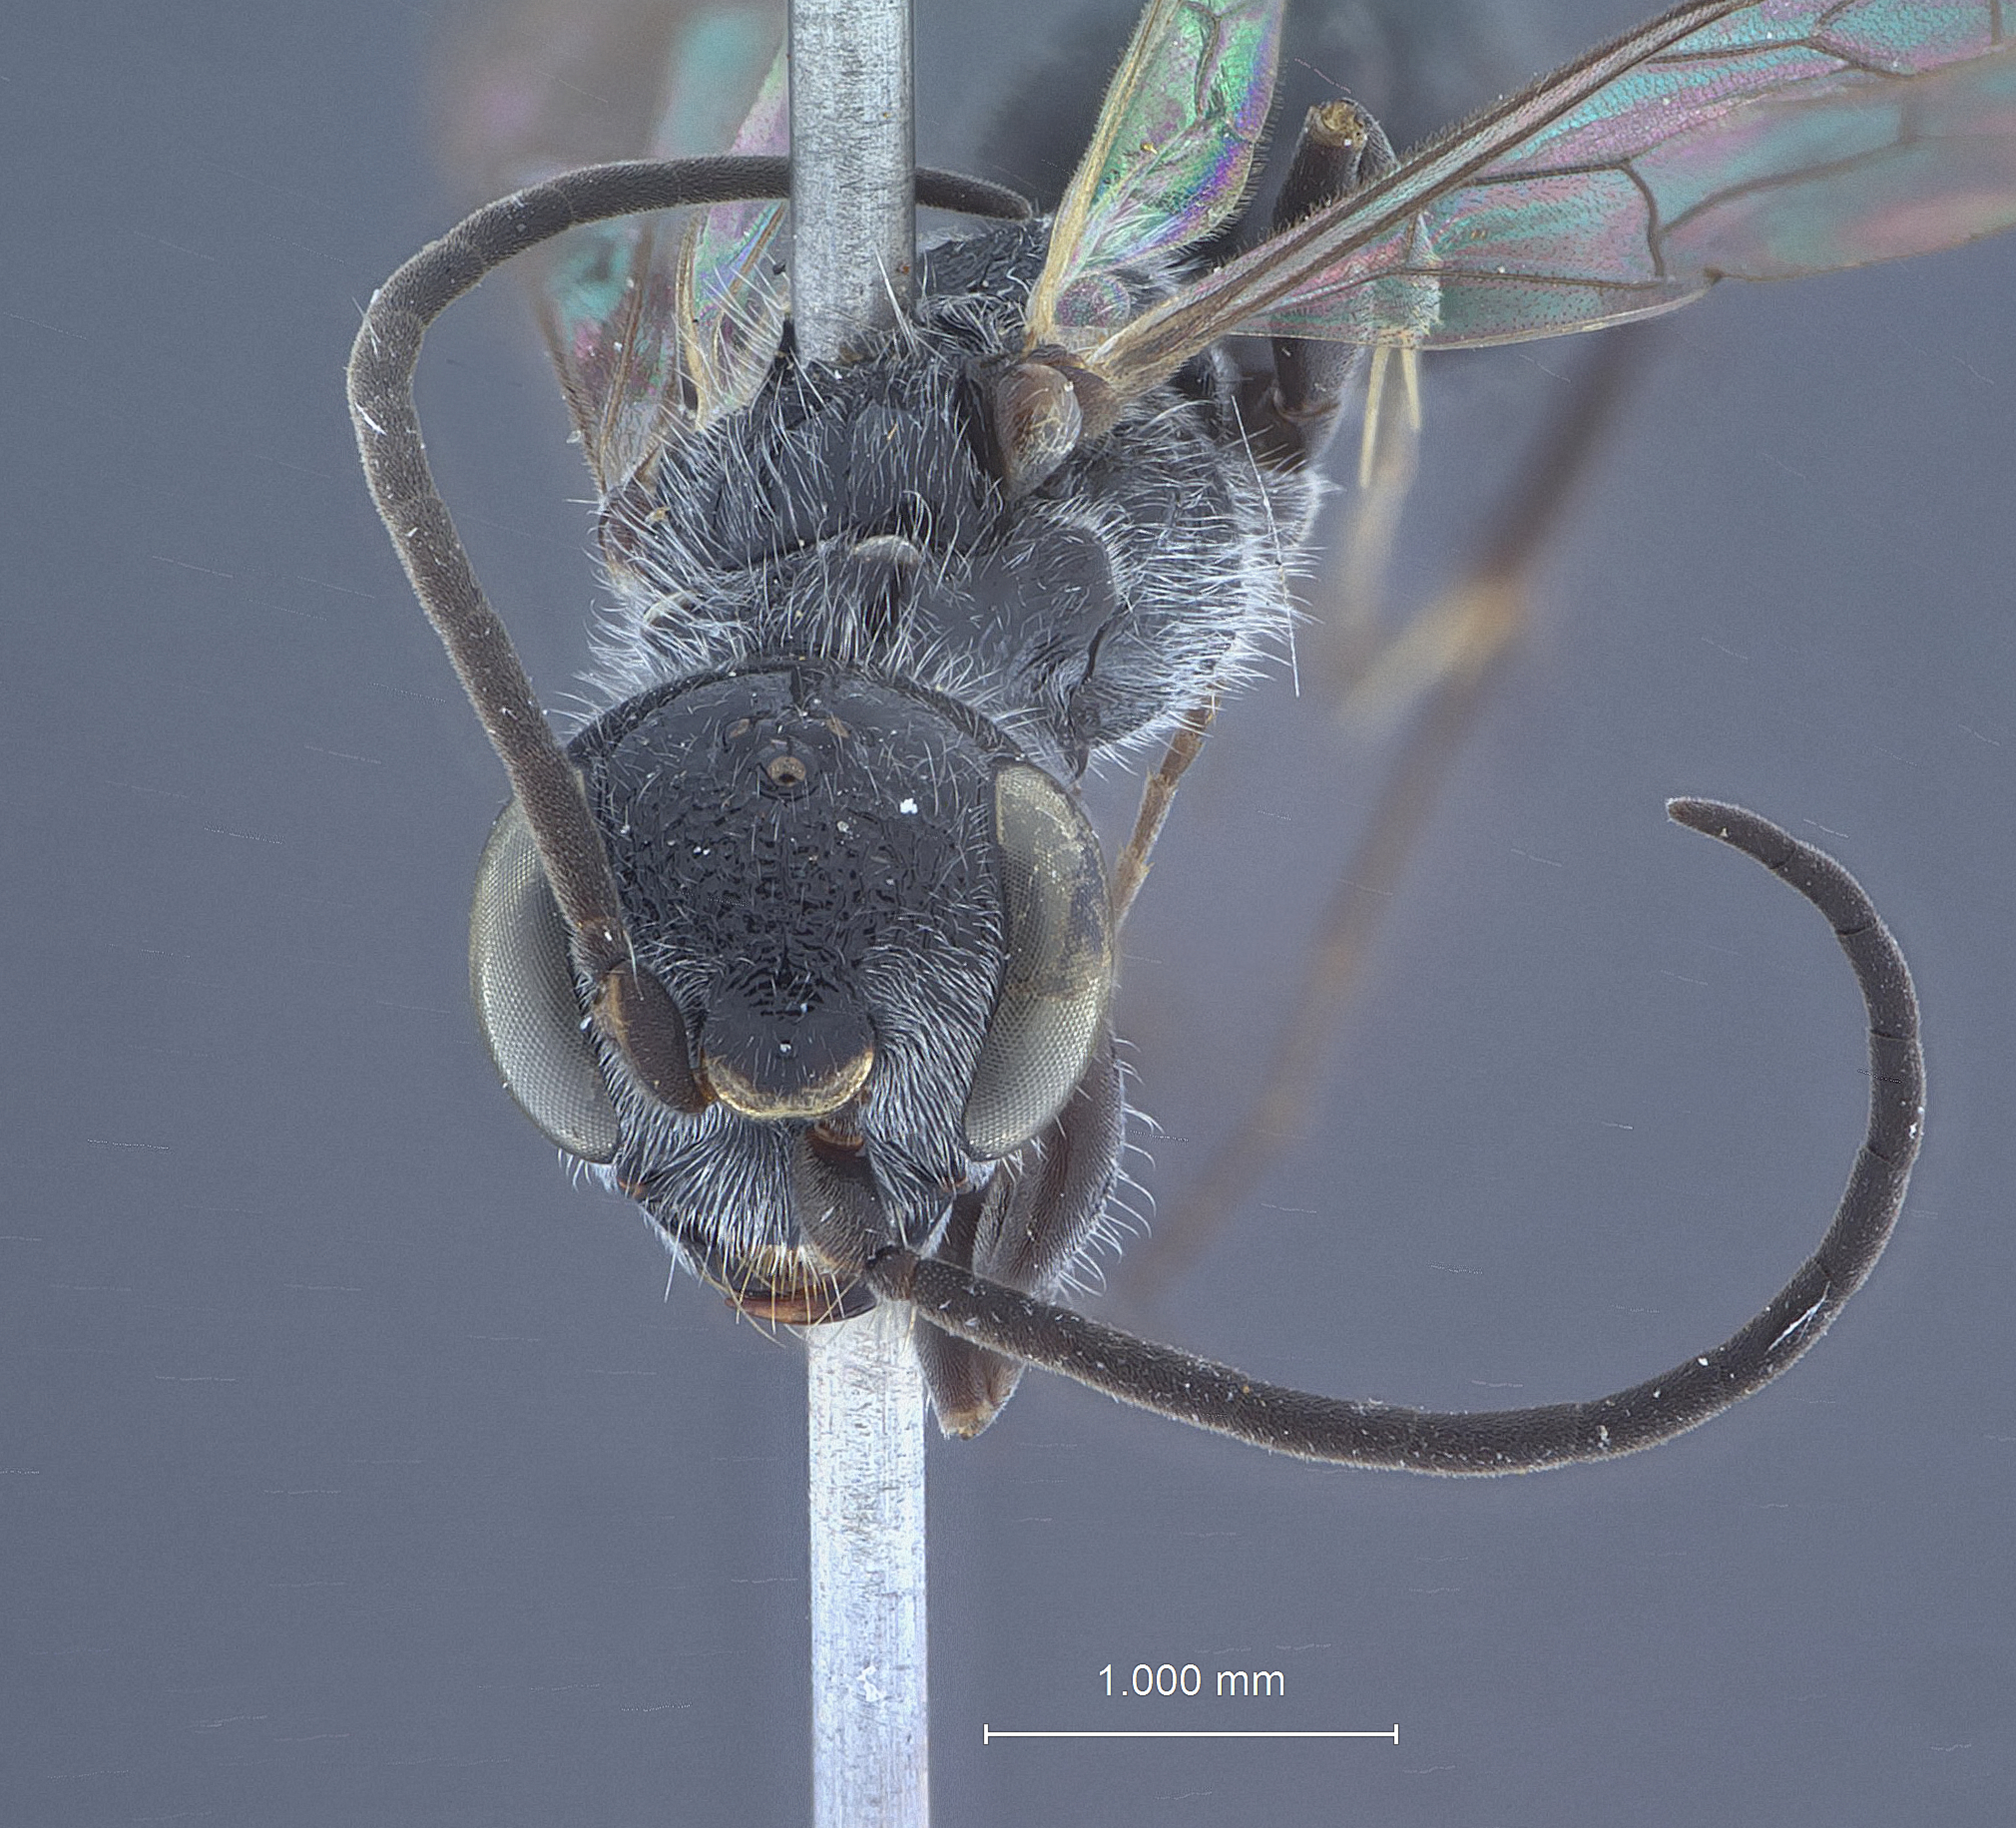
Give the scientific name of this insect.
Dolichurus puliensis
